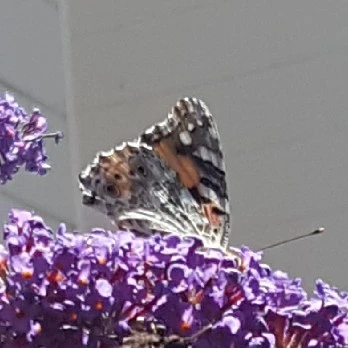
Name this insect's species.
Vanessa cardui
